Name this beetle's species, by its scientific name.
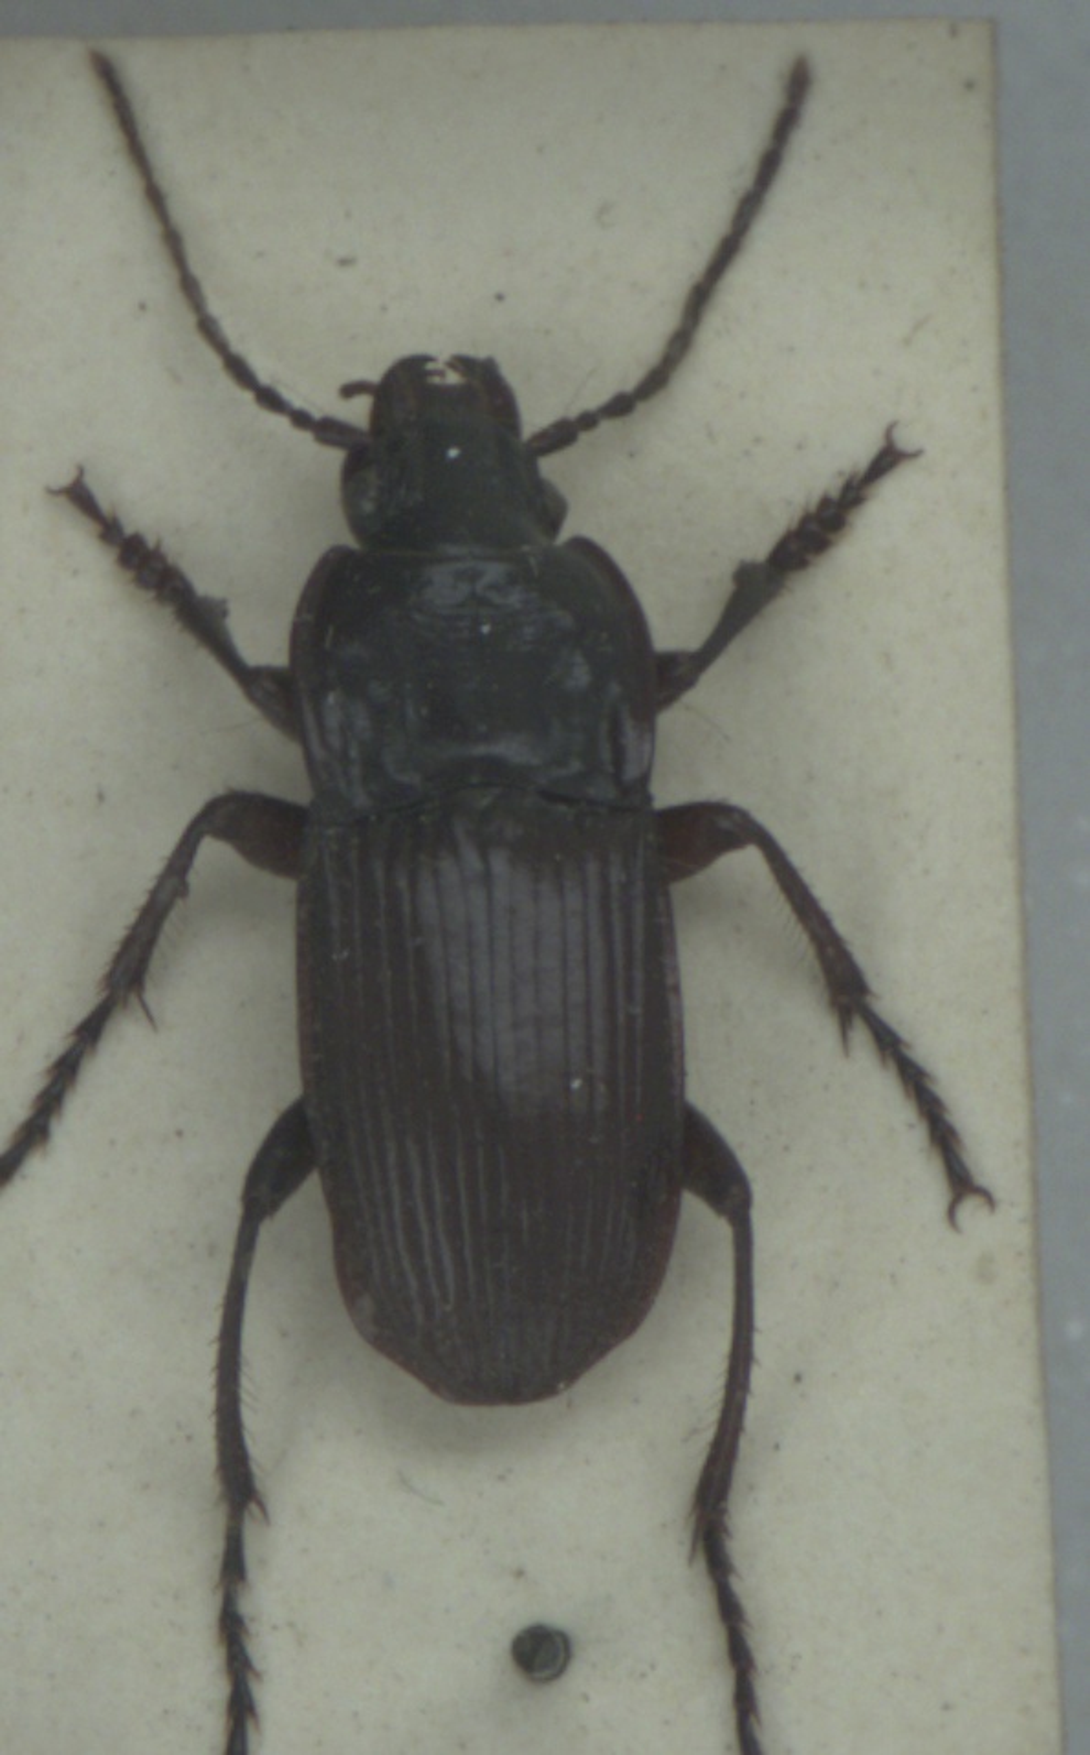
Abax parallelepipedus
